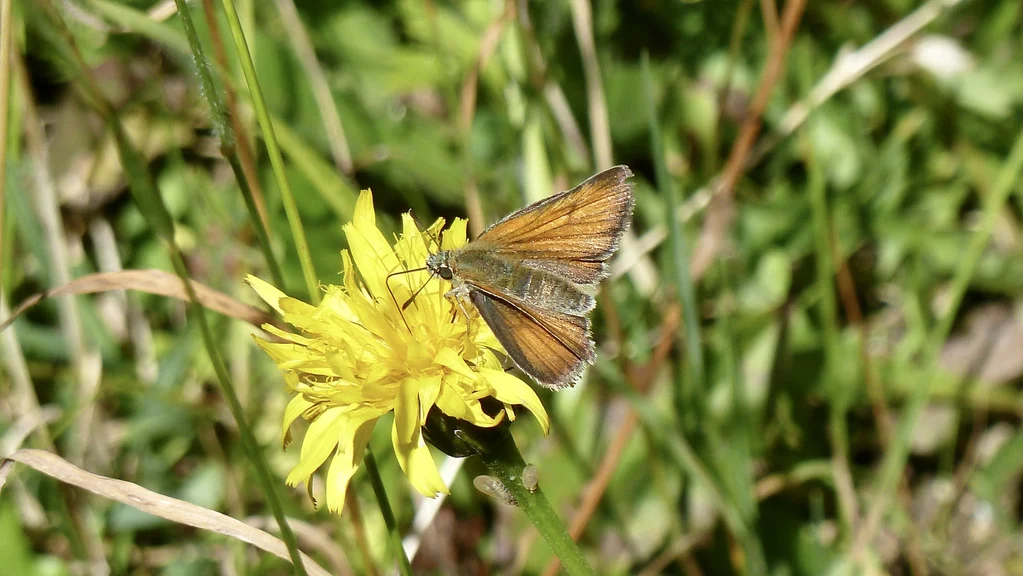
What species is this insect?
Thymelicus sylvestris
